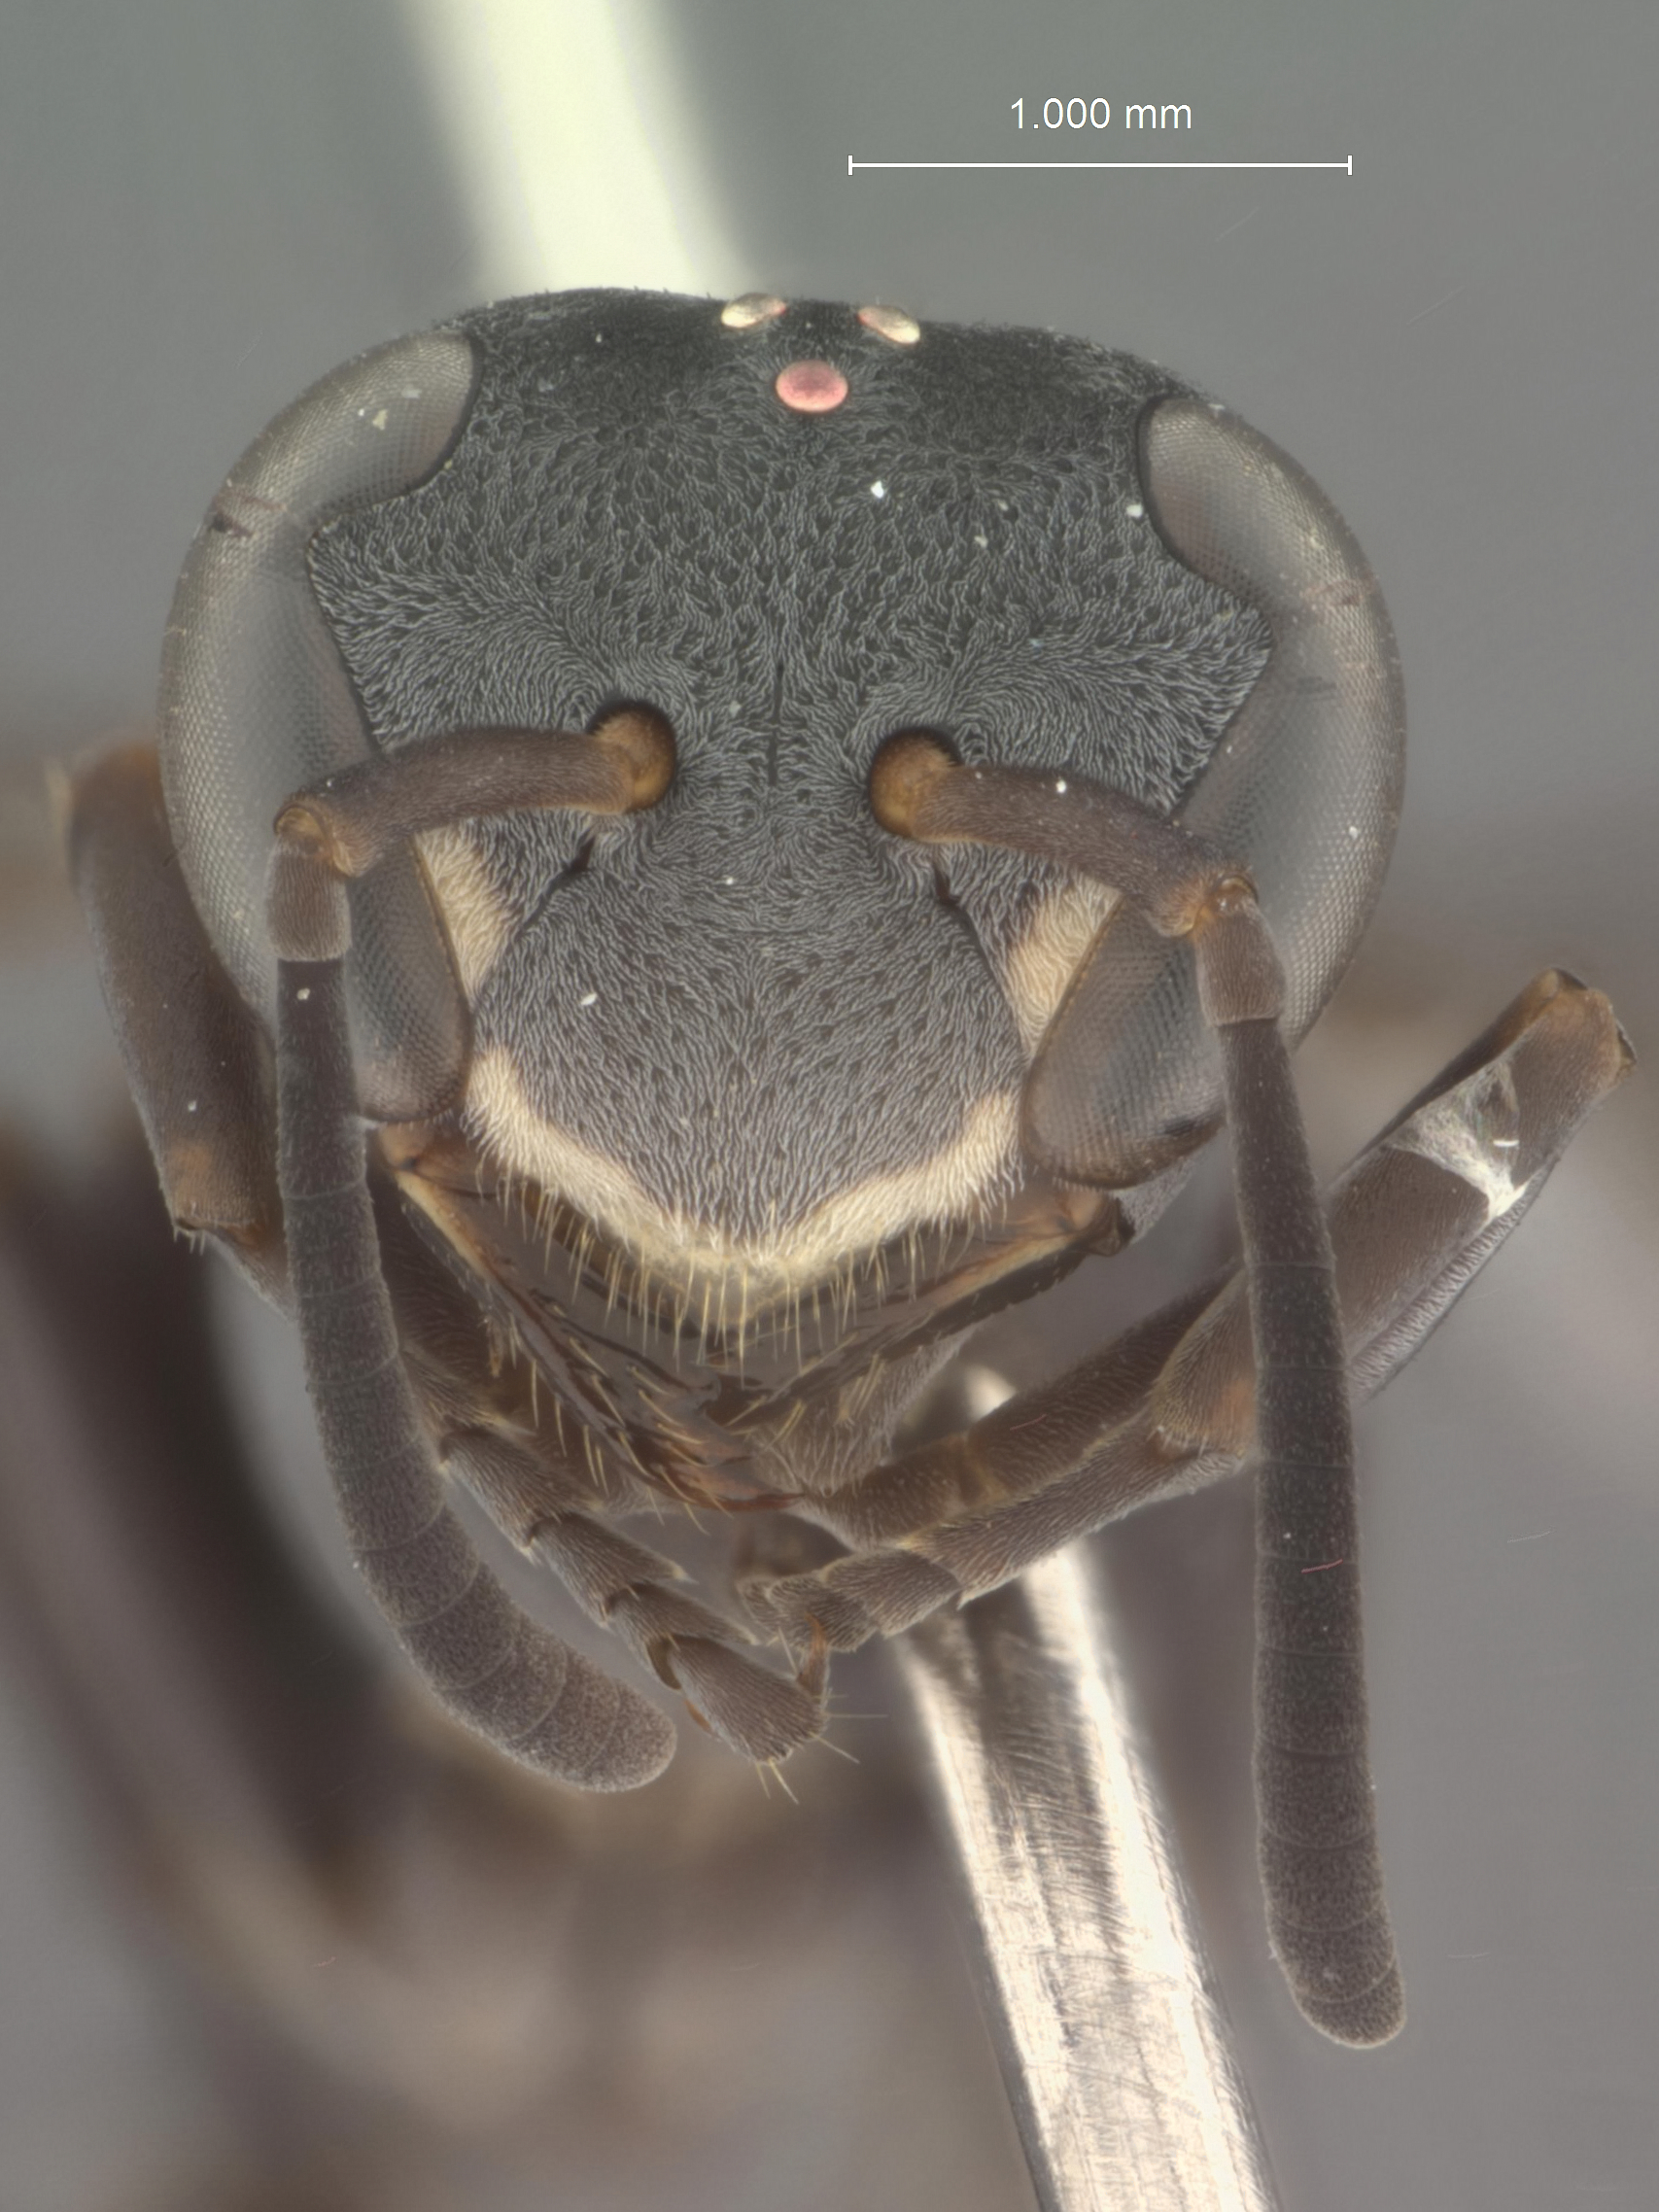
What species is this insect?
Metapolybia docilis
